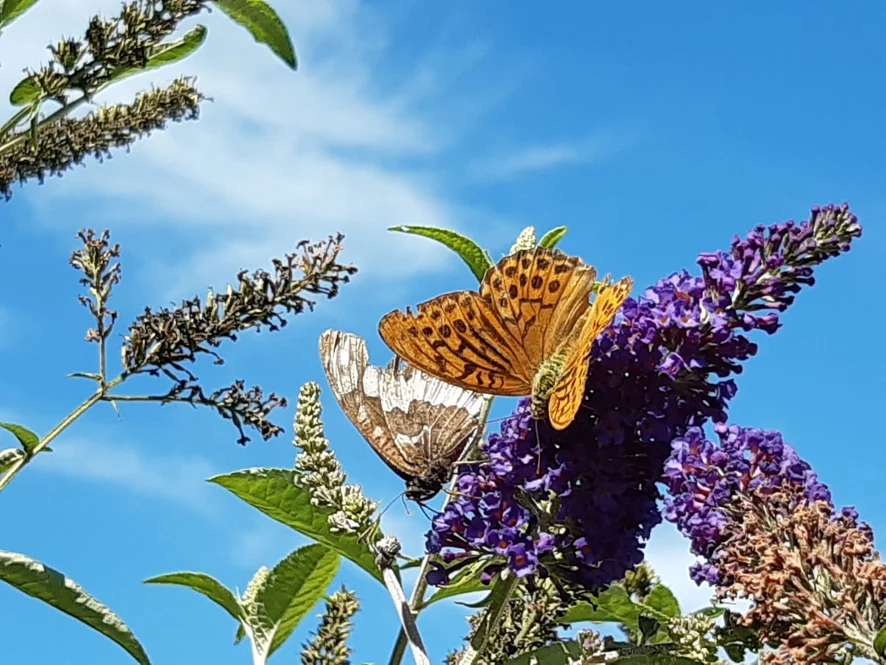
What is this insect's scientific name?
Argynnis paphia
